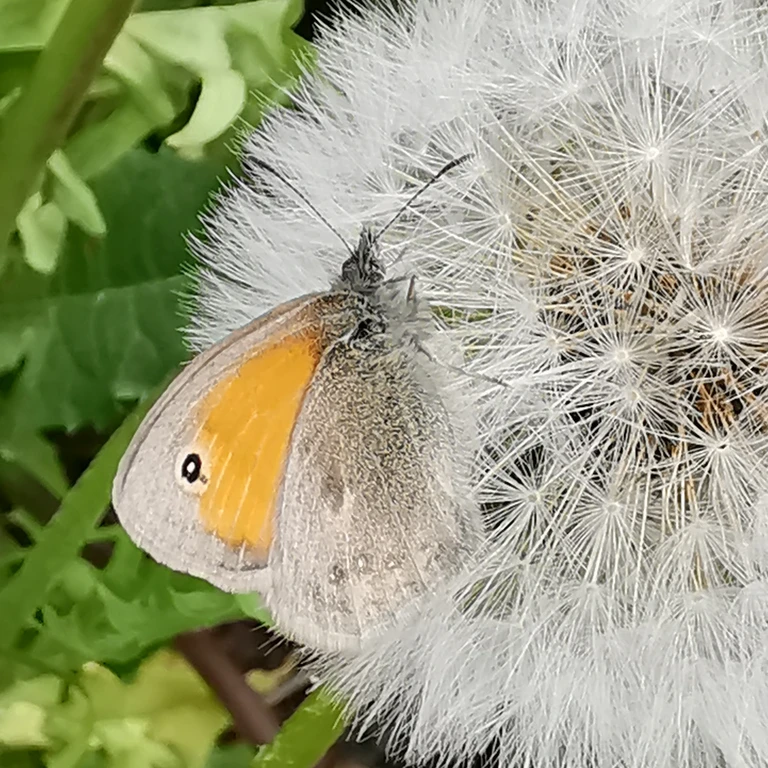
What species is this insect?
Coenonympha pamphilus
